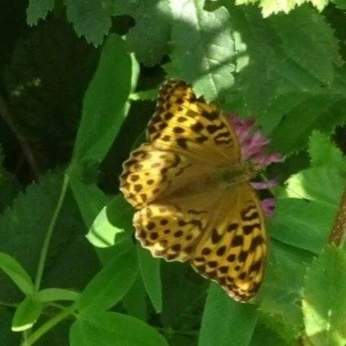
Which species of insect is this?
Argynnis paphia
